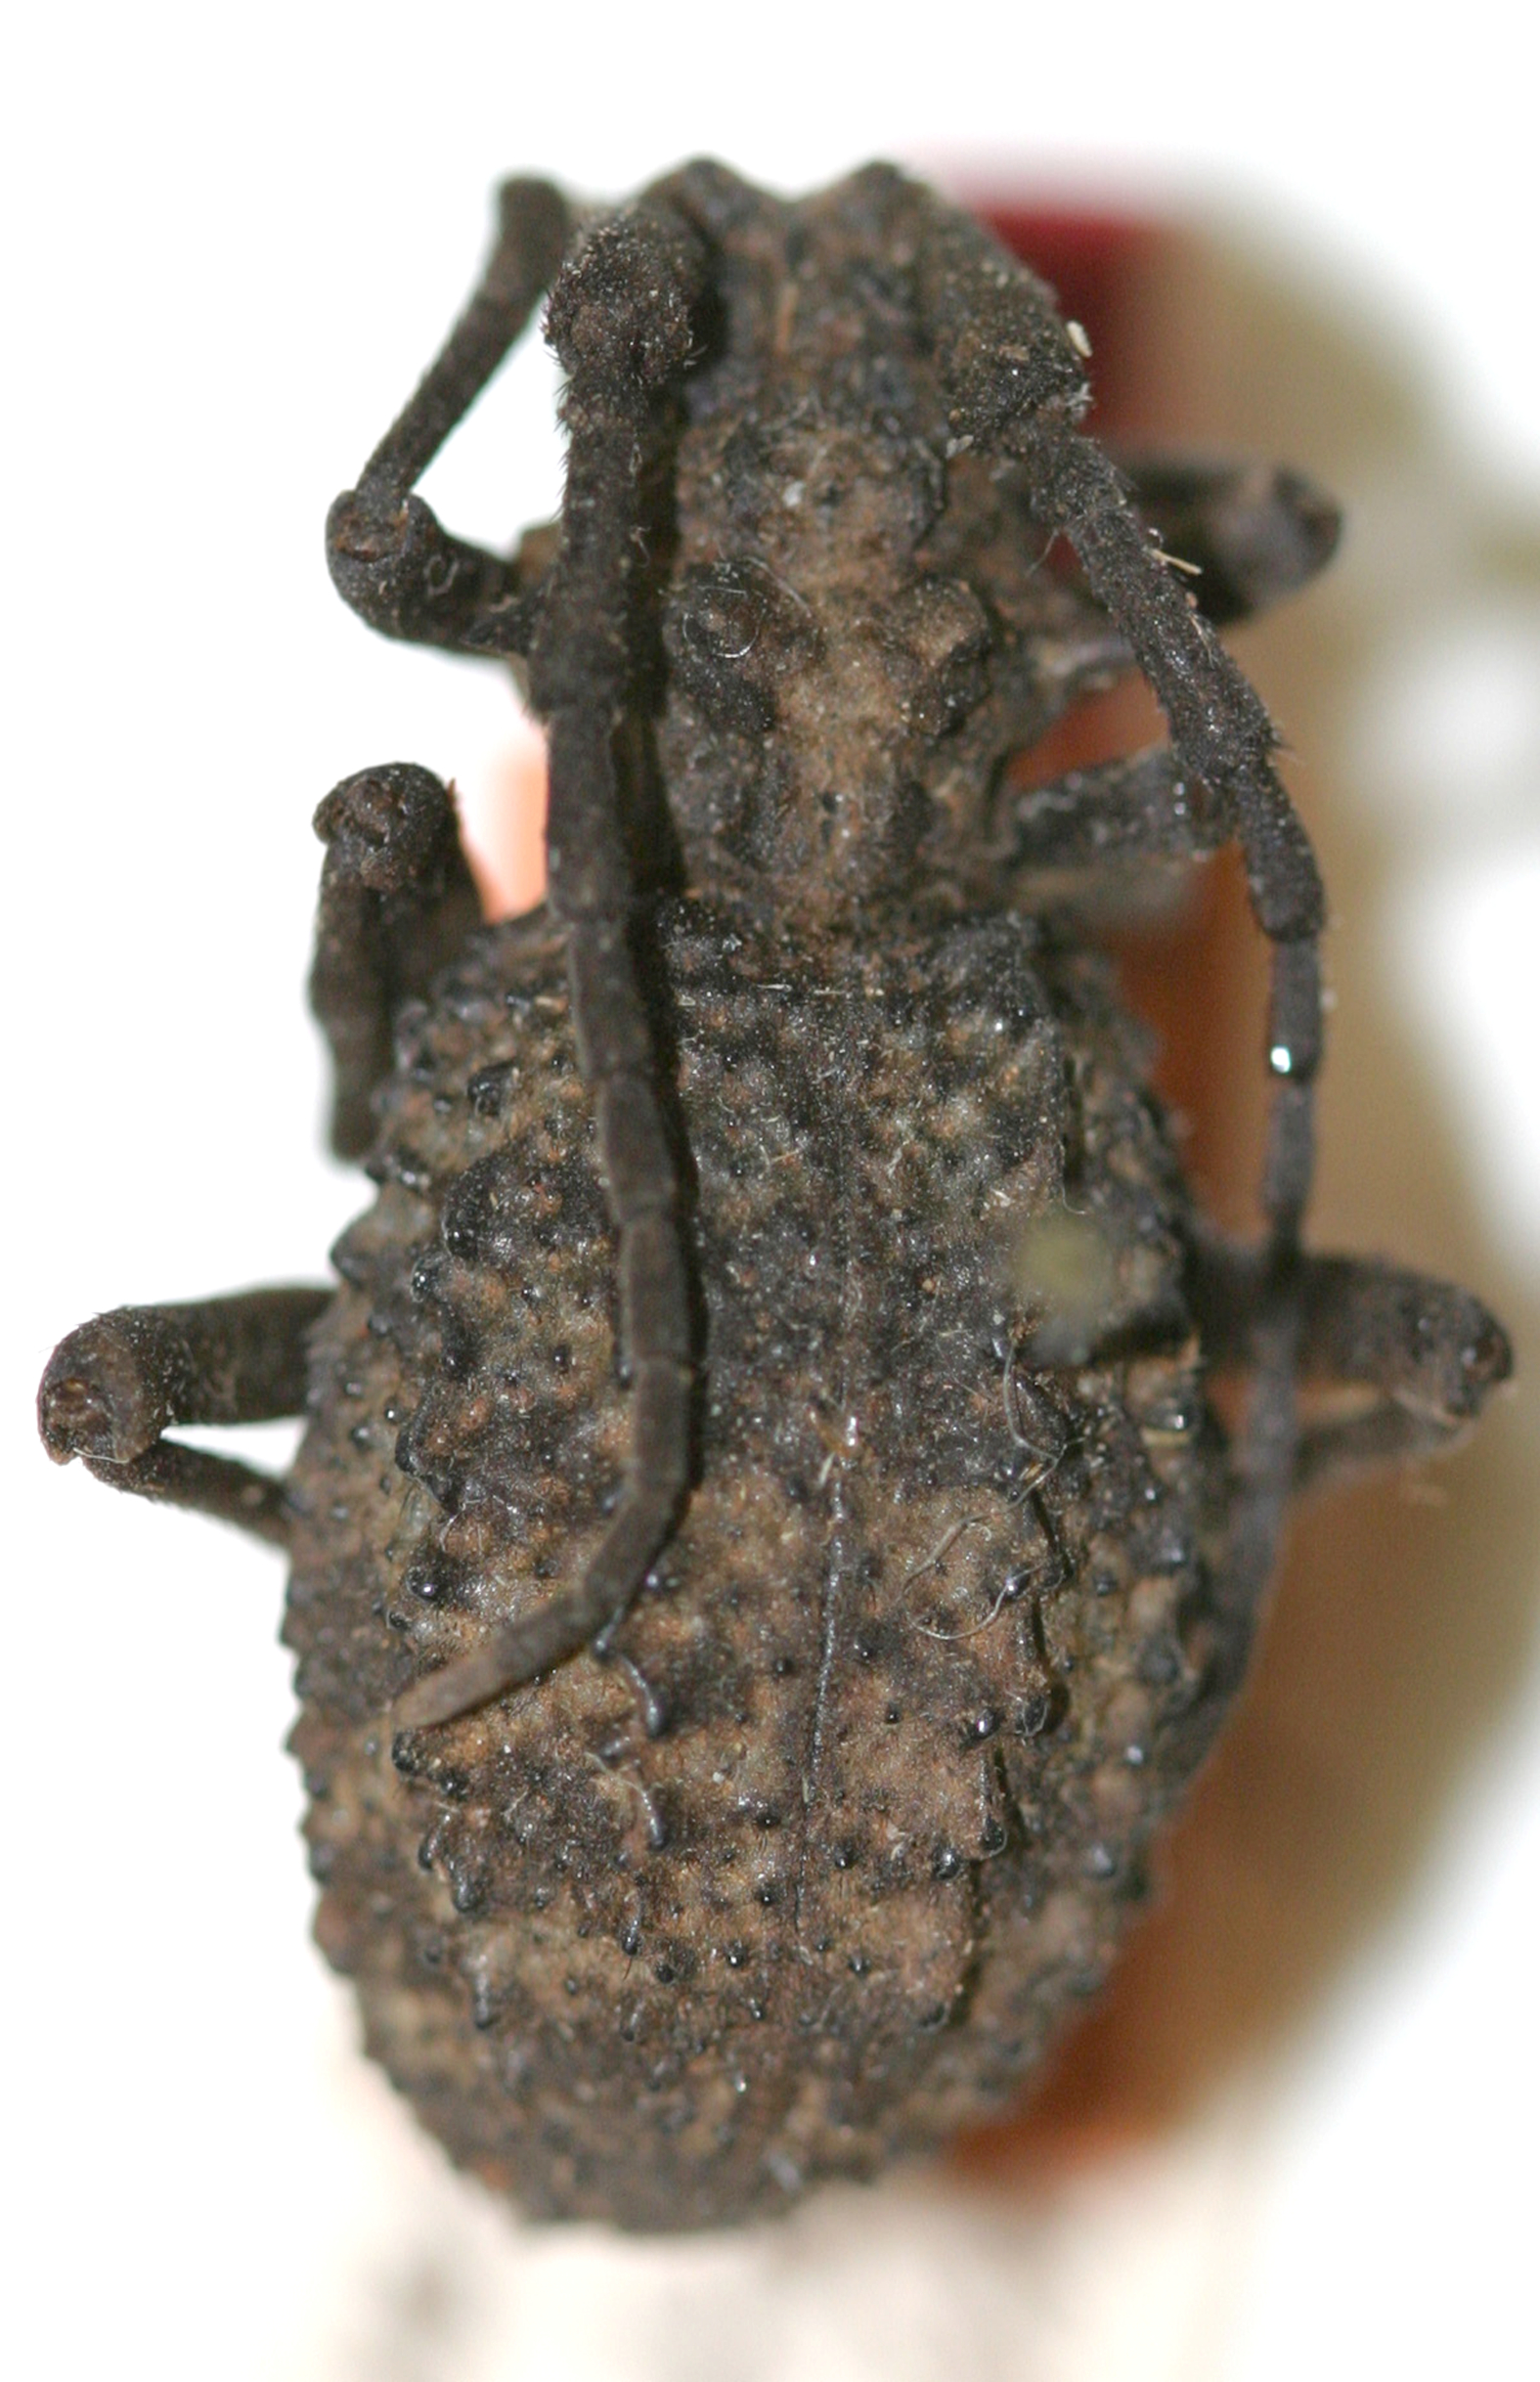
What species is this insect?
Phantasis rhodesiana
